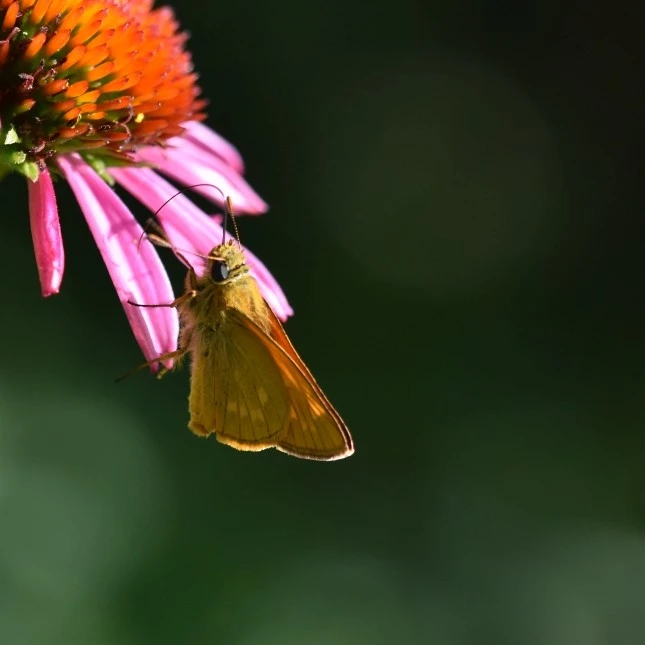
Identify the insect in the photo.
Ochlodes sylvanus (also Ochlodes venata)
